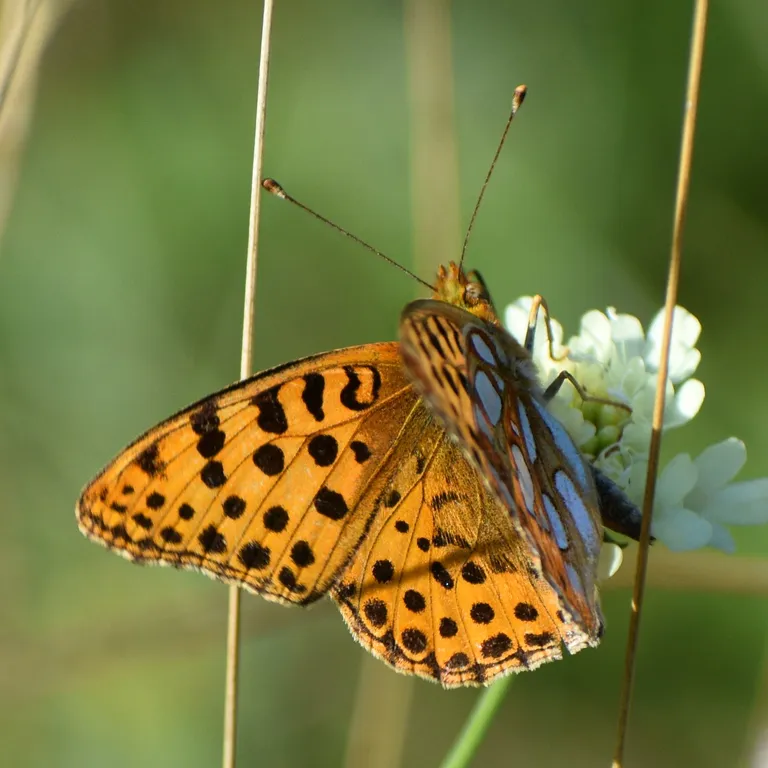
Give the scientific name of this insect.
Issoria lathonia
